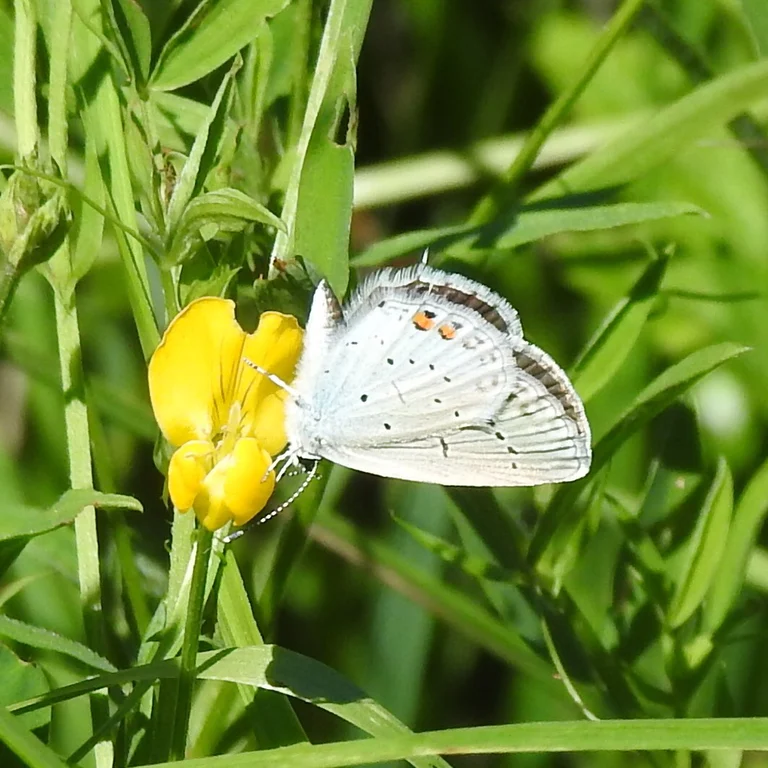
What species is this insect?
Cupido argiades (also Elkalyce argiades)
